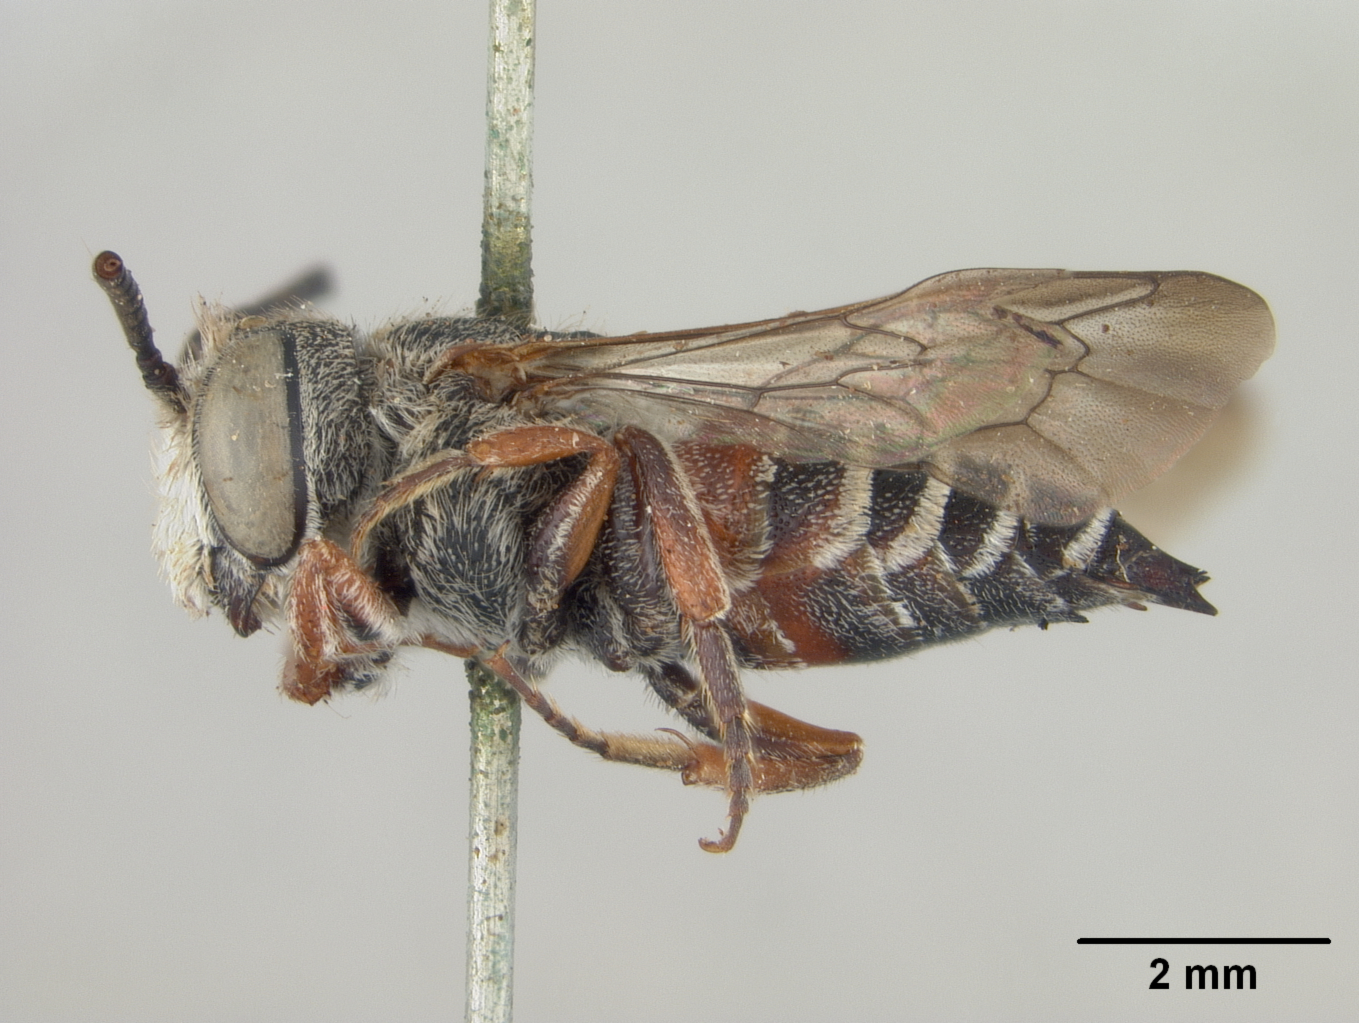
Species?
Coelioxys bruneri
